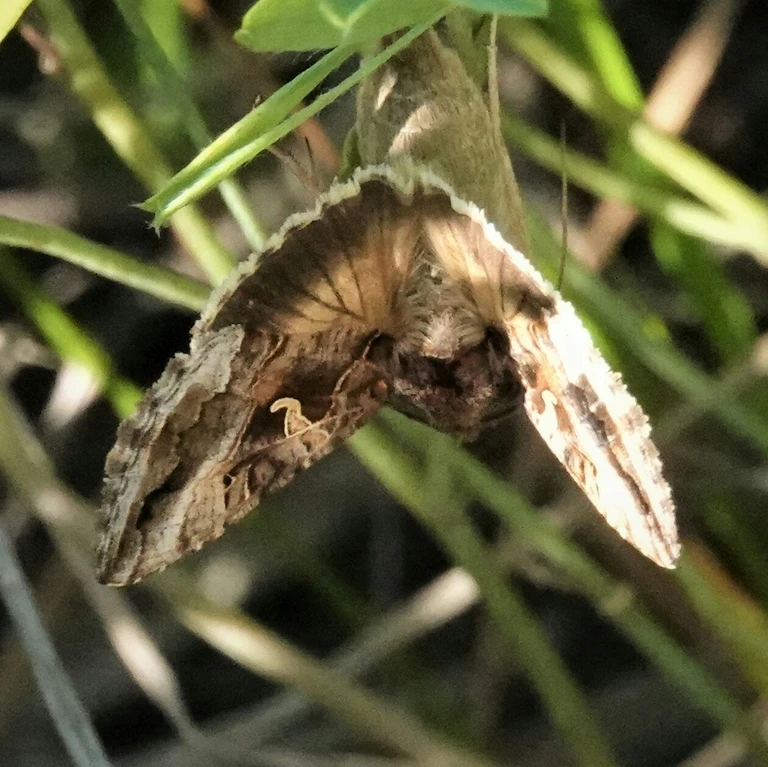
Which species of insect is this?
Autographa gamma
